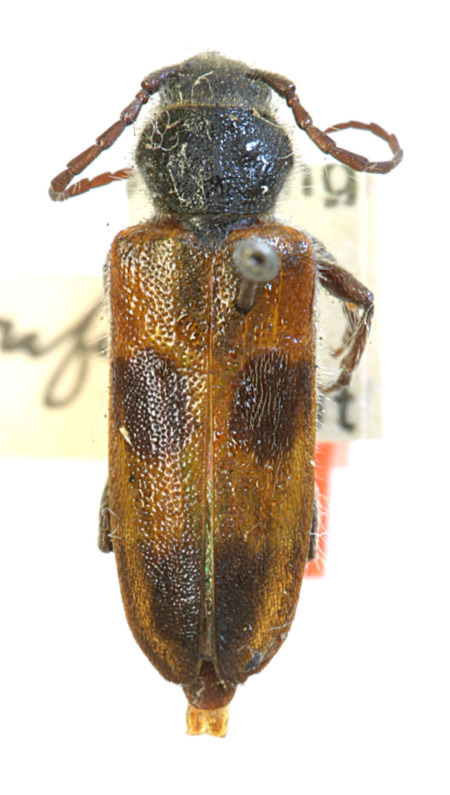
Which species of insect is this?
Anocomis ampla (also Semanotus ligneus)
